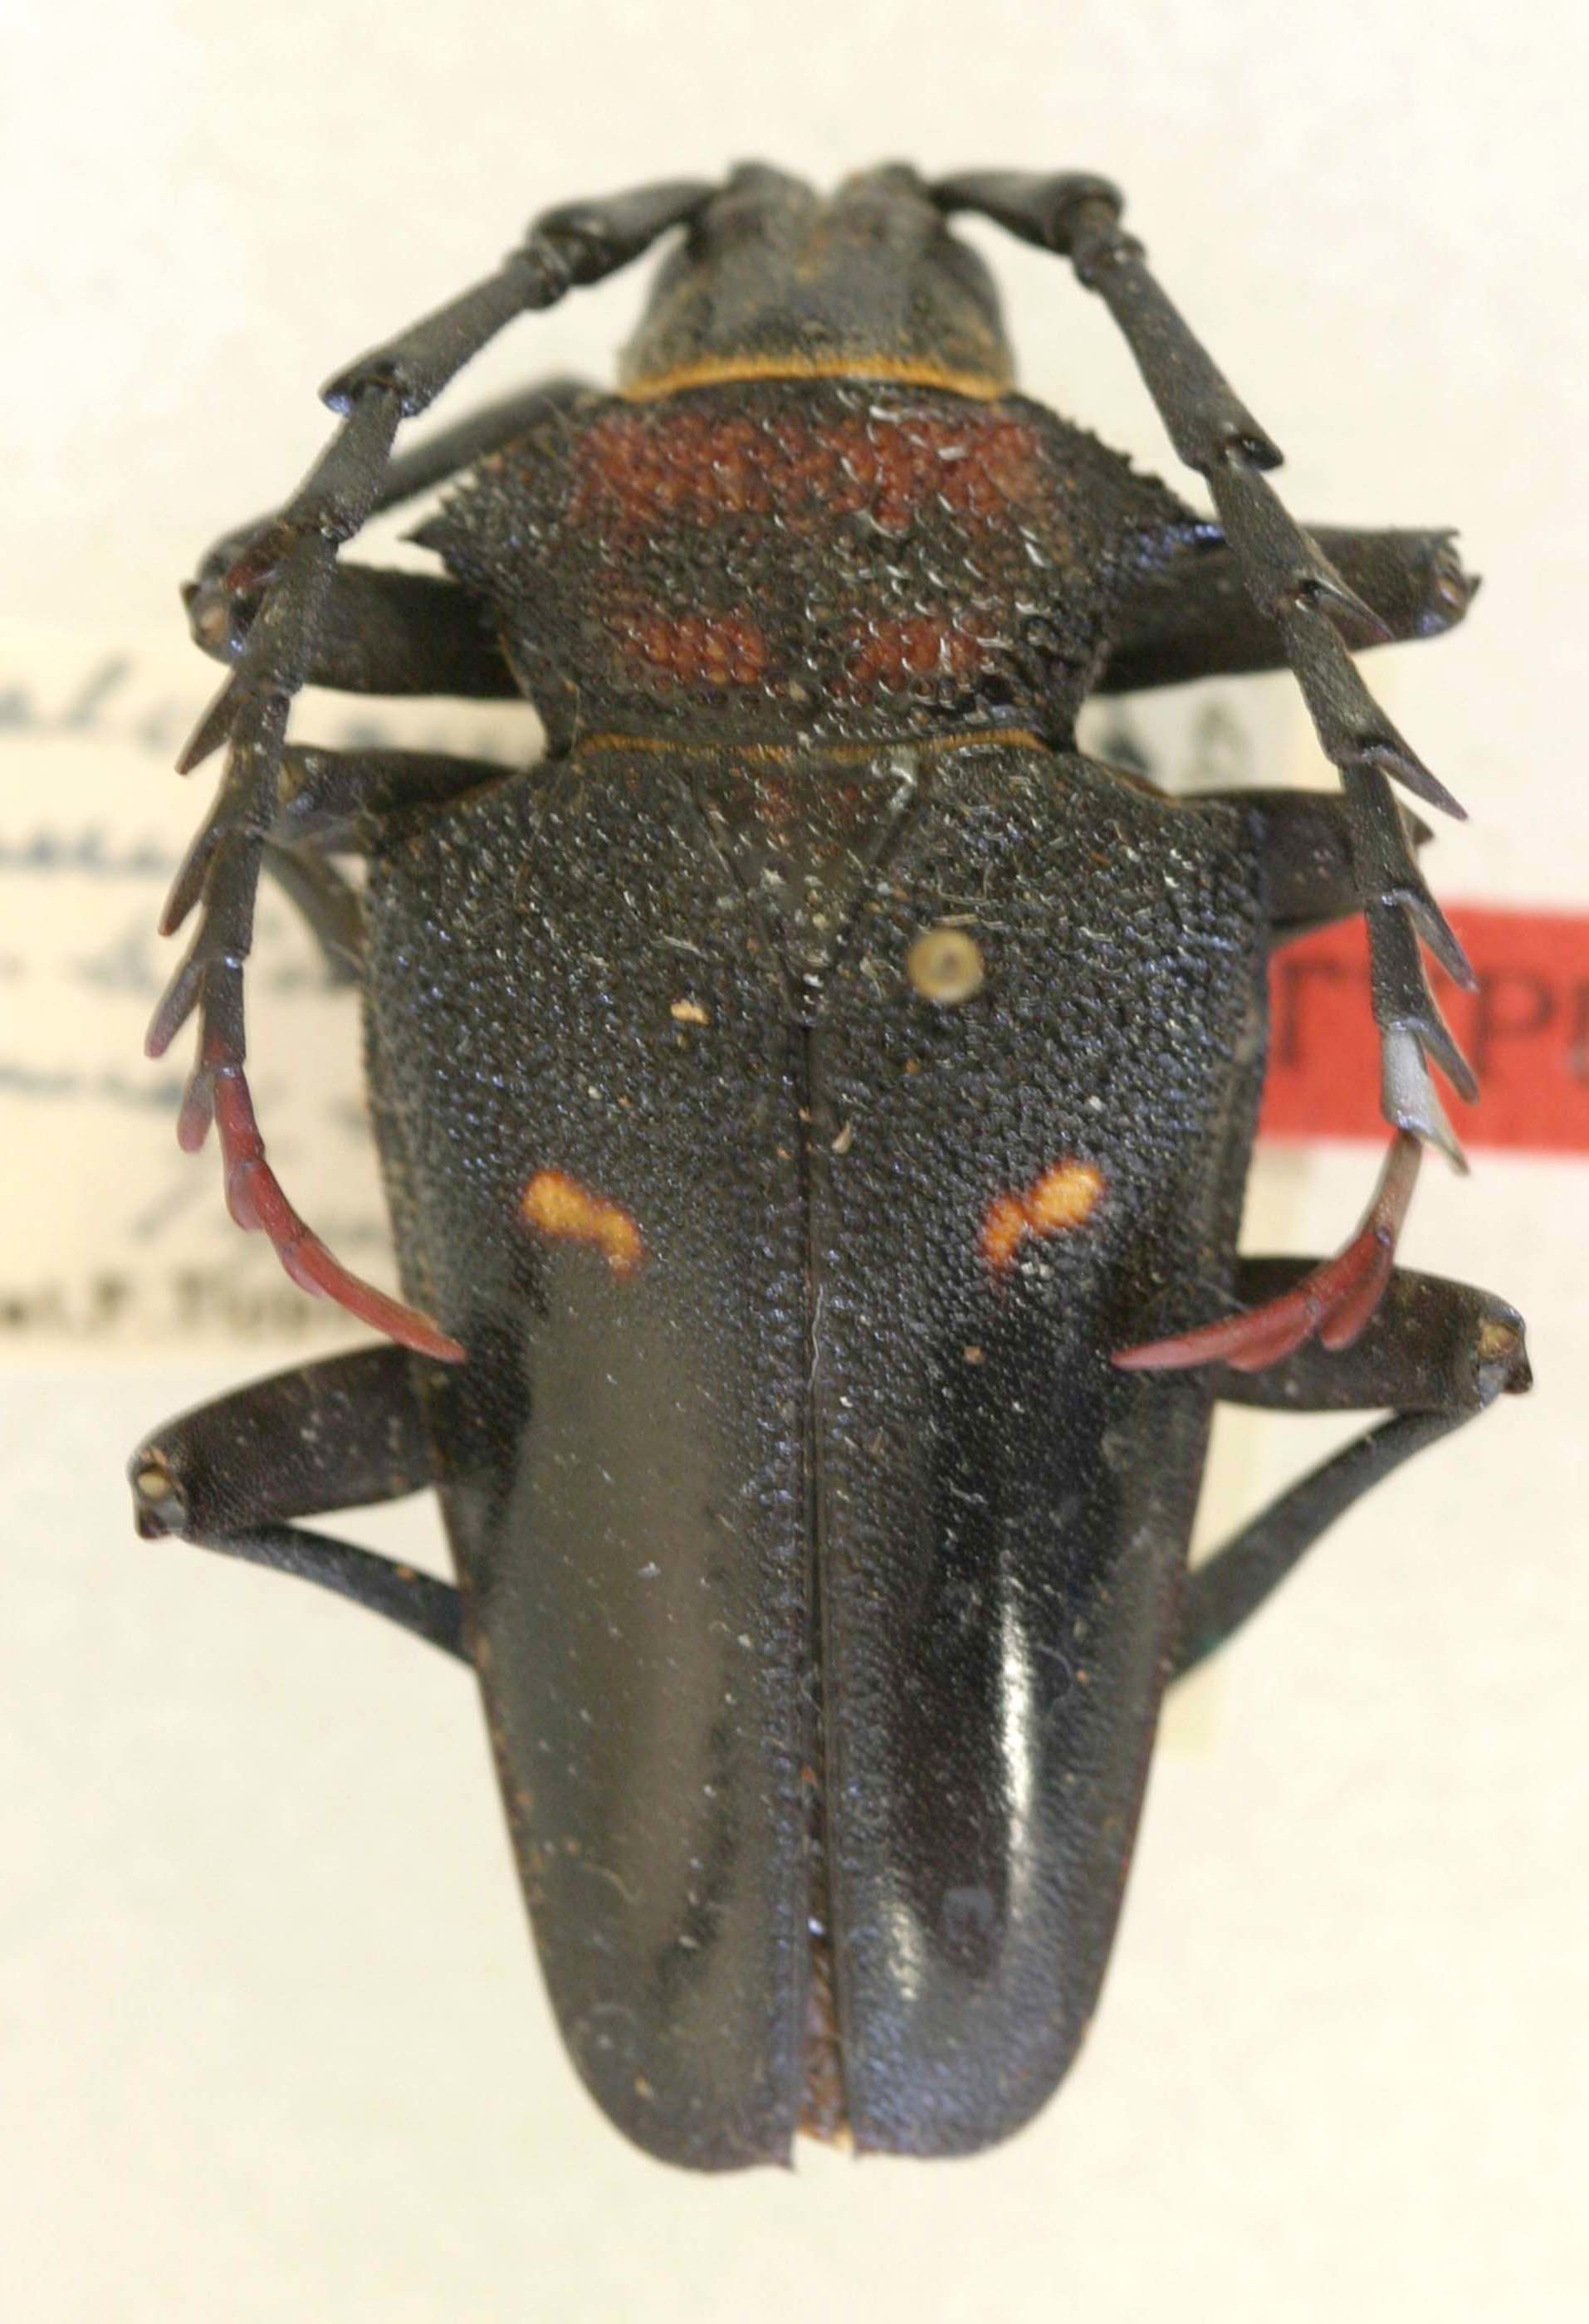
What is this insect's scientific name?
Calocomus hamatiferus (also Calocomus desmarestii)
